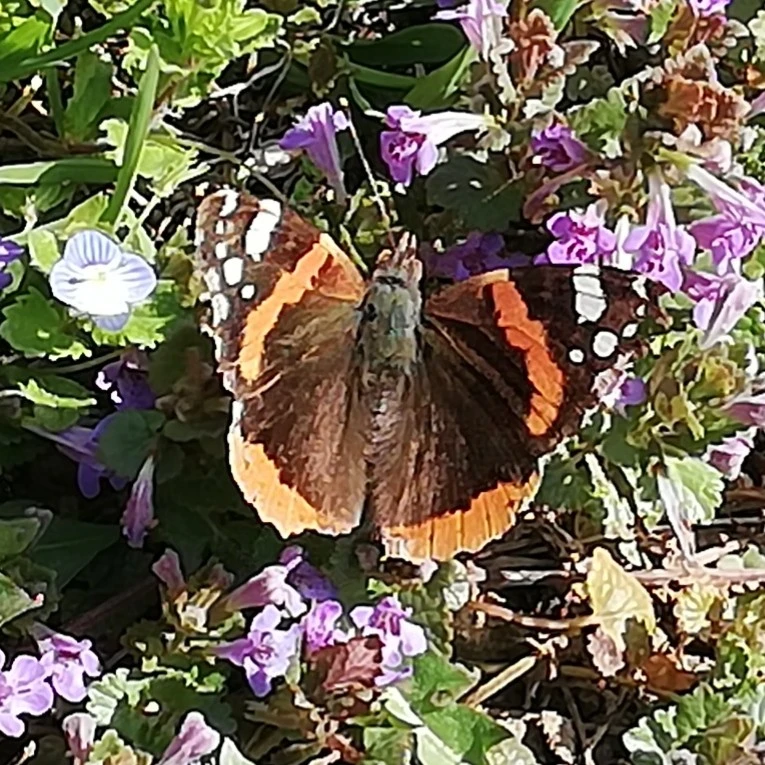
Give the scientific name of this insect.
Vanessa atalanta
